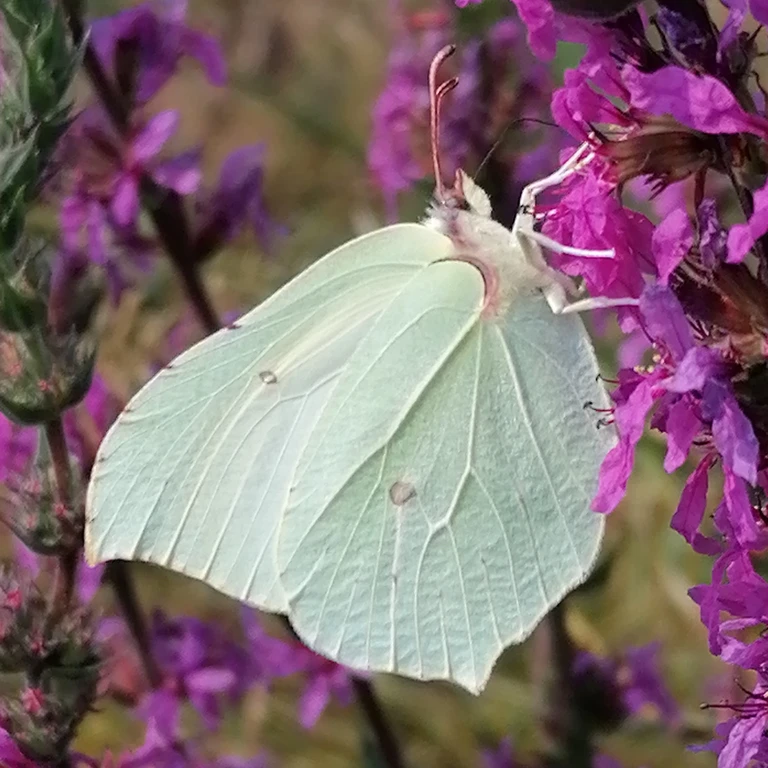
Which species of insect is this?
Gonepteryx rhamni
